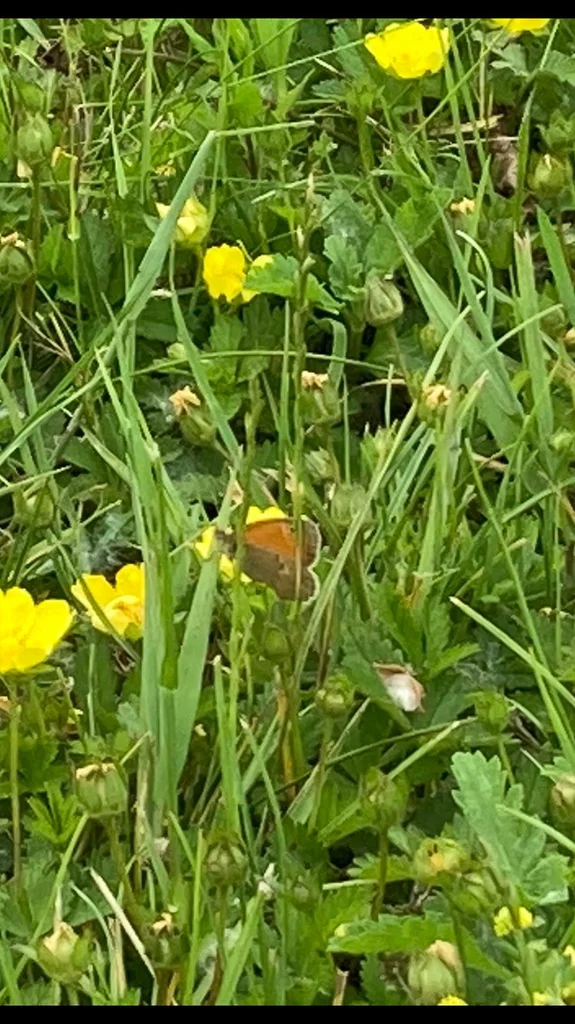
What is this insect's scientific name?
Coenonympha pamphilus
